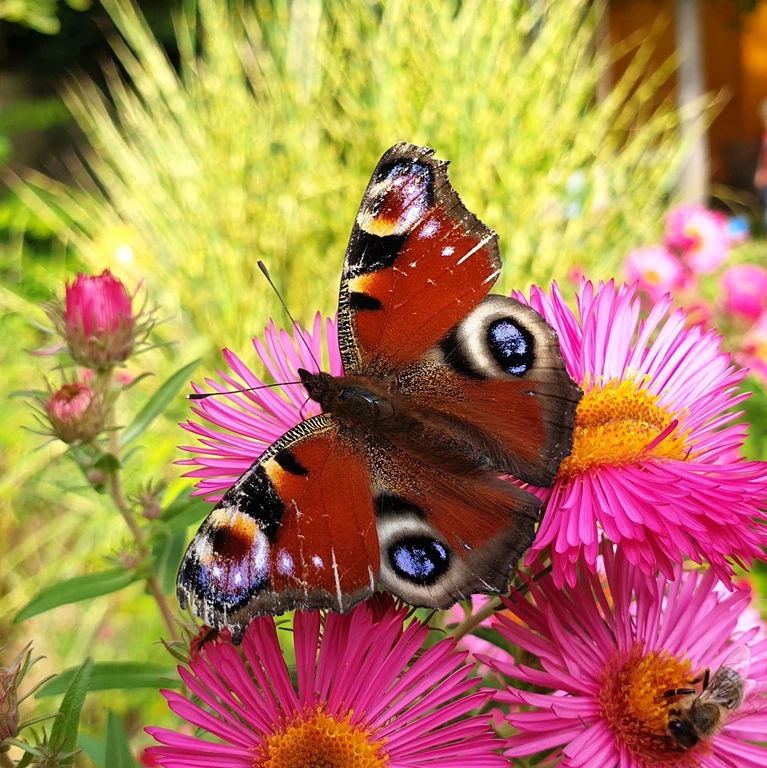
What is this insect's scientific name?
Aglais io
